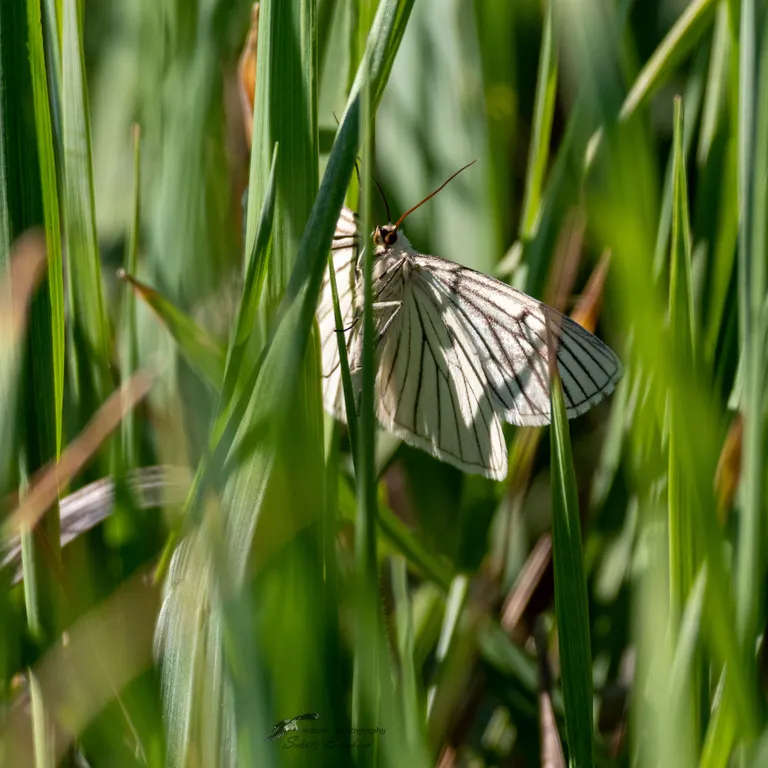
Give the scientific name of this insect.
Siona lineata
